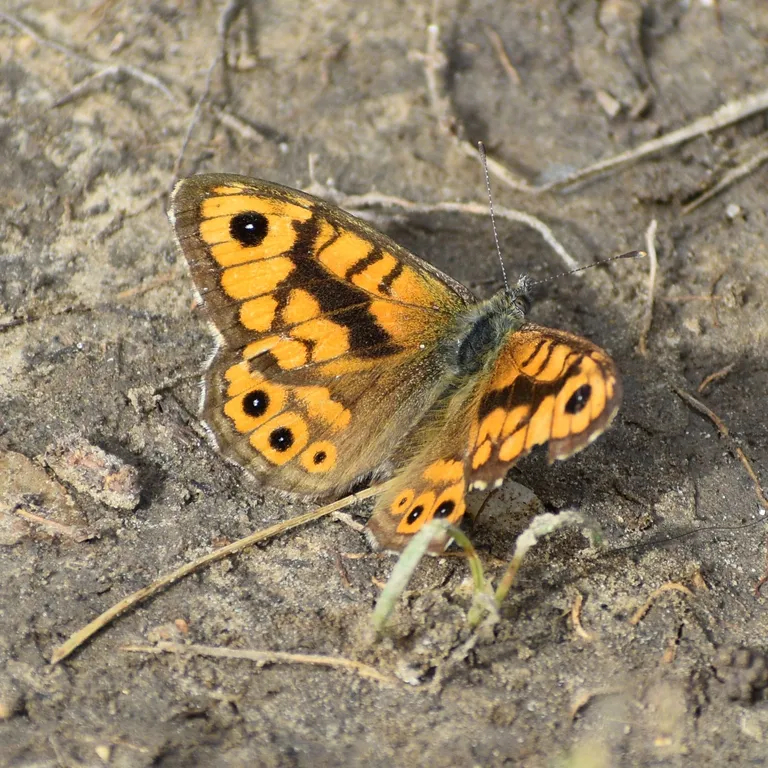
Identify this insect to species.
Lasiommata megera (also Pararge megera)
